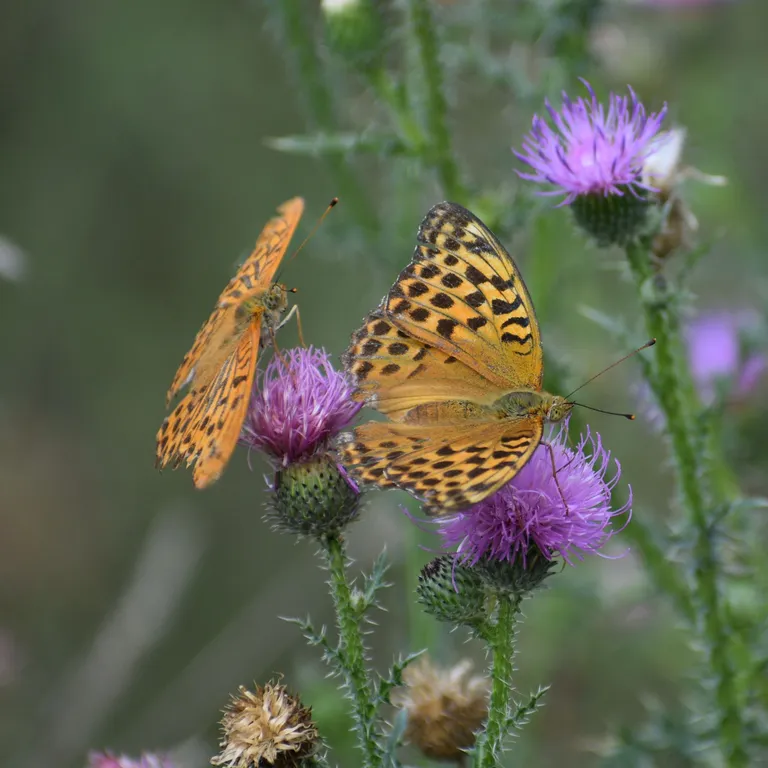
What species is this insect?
Argynnis paphia
